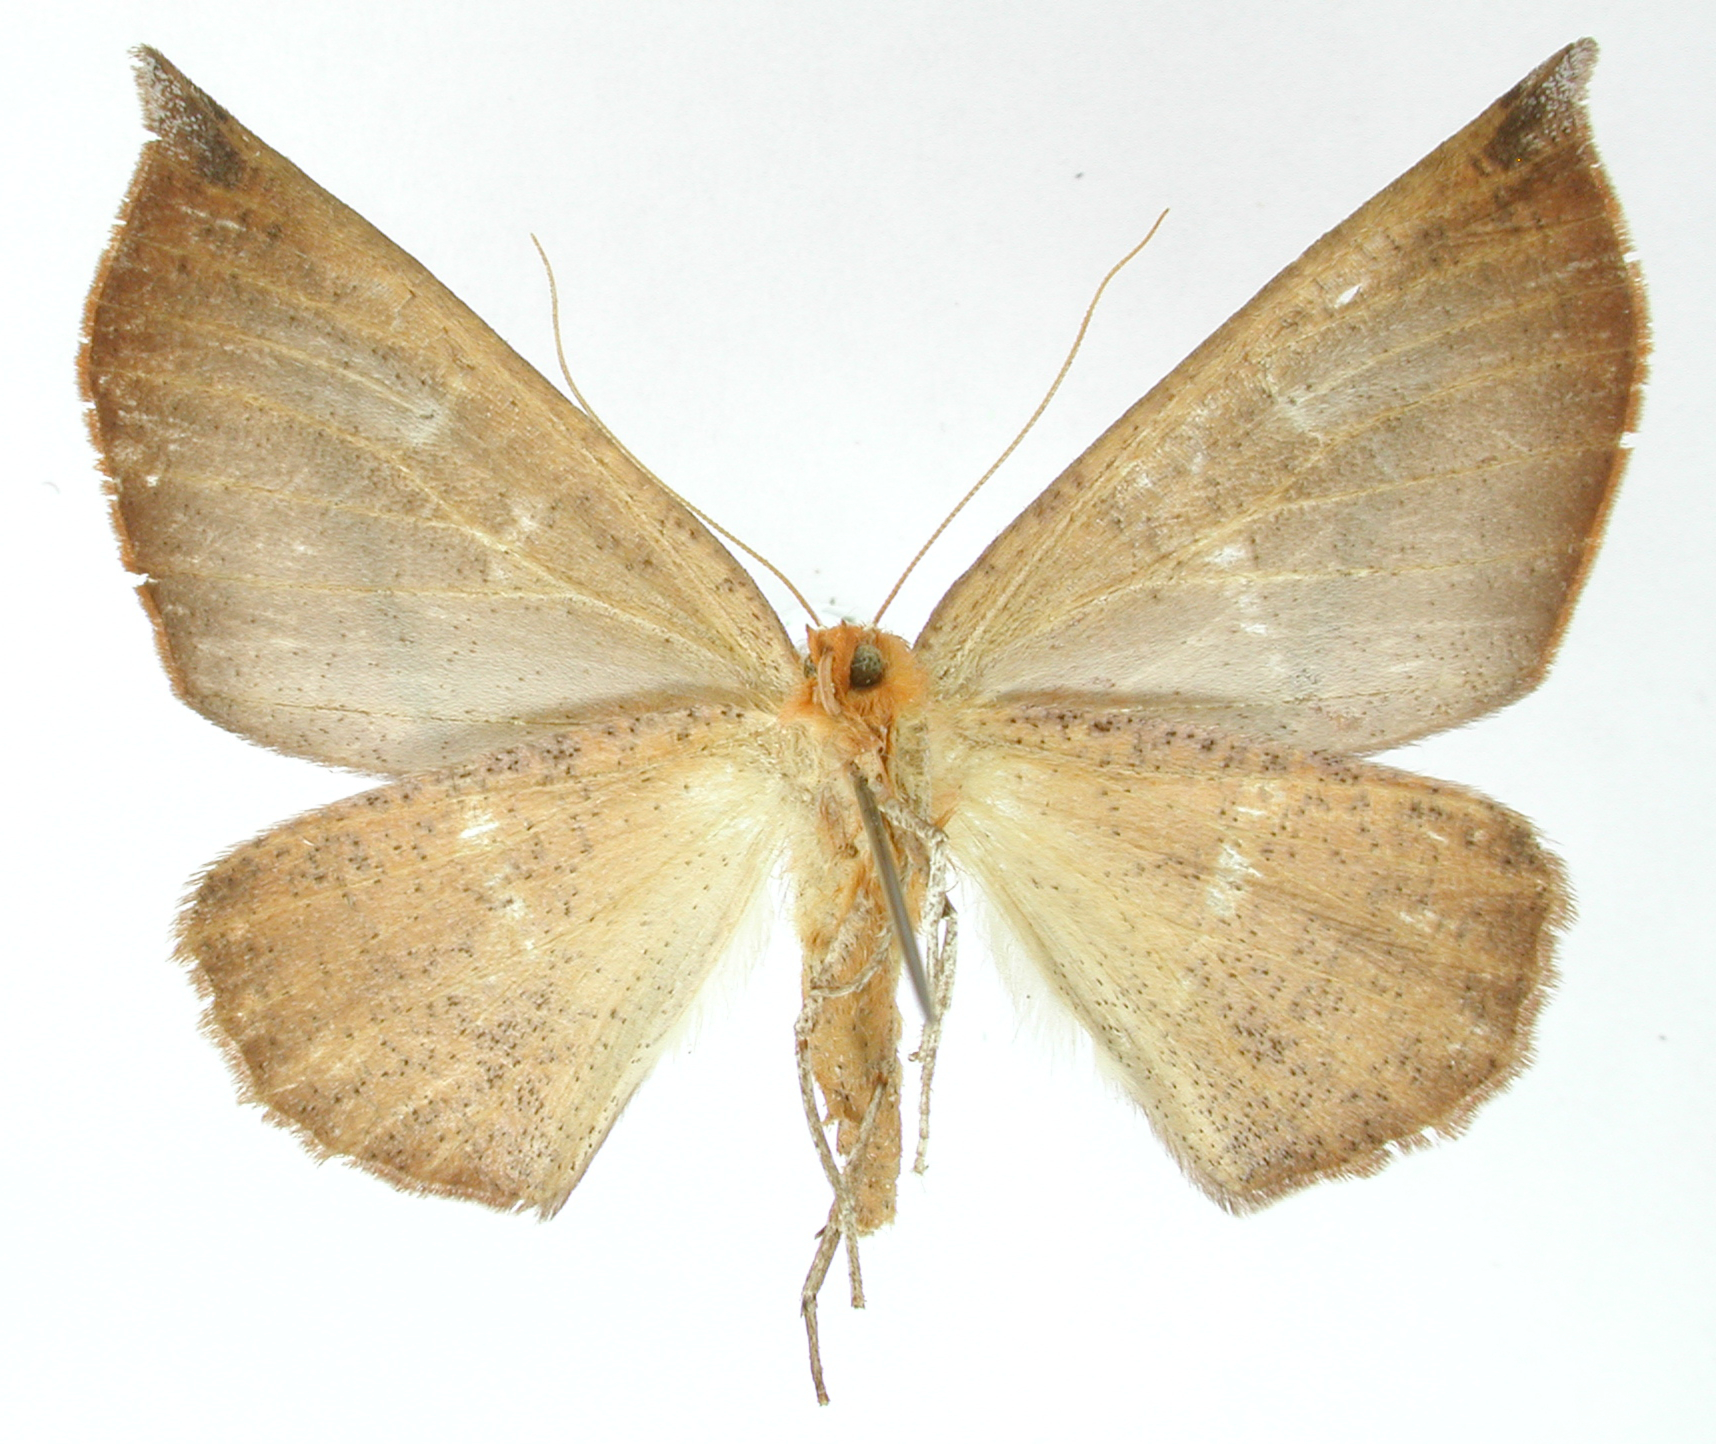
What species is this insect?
Bassania acuminata
